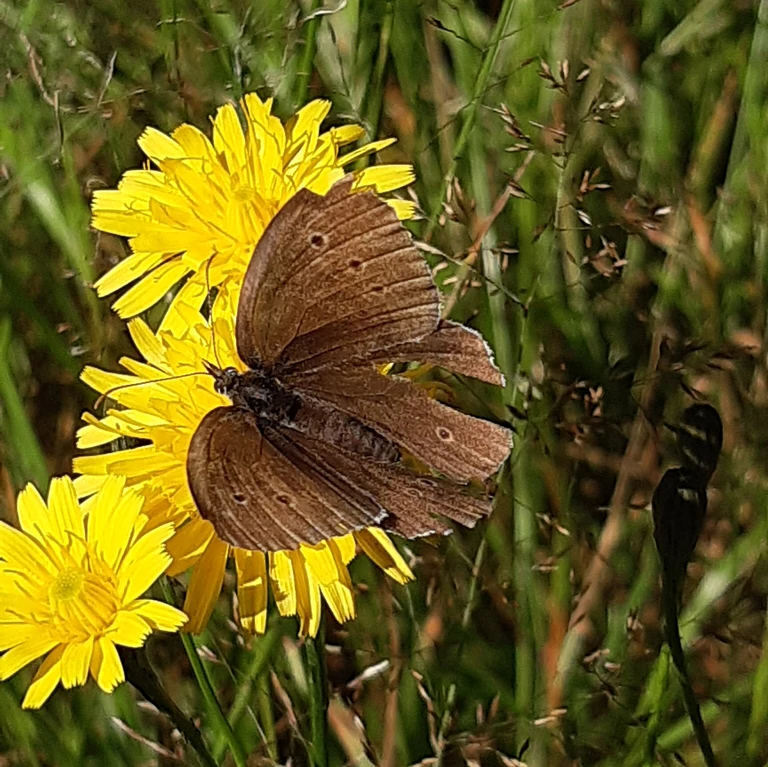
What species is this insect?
Aphantopus hyperantus
